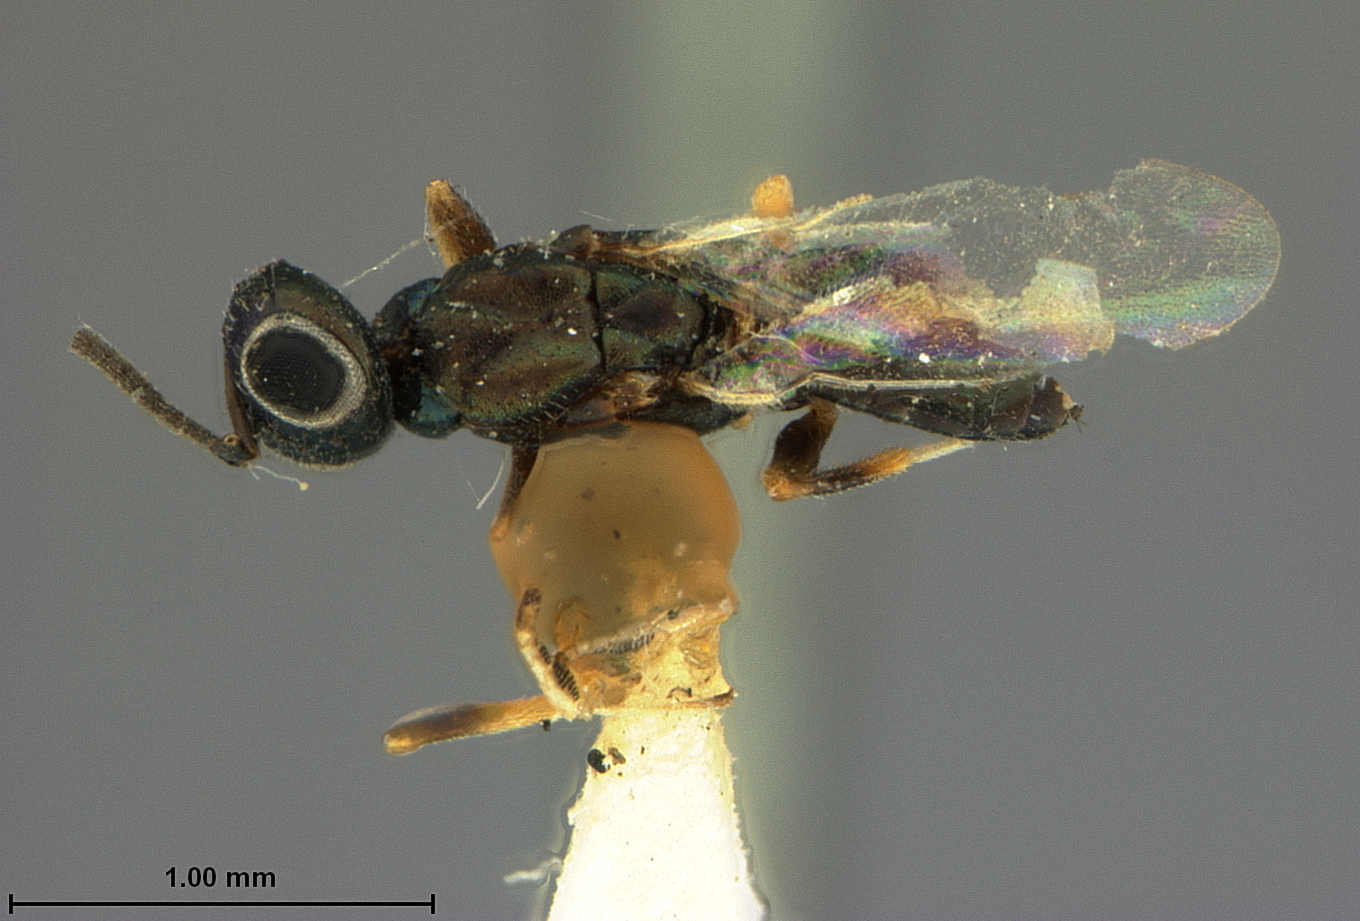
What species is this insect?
Eupelmus rosae
